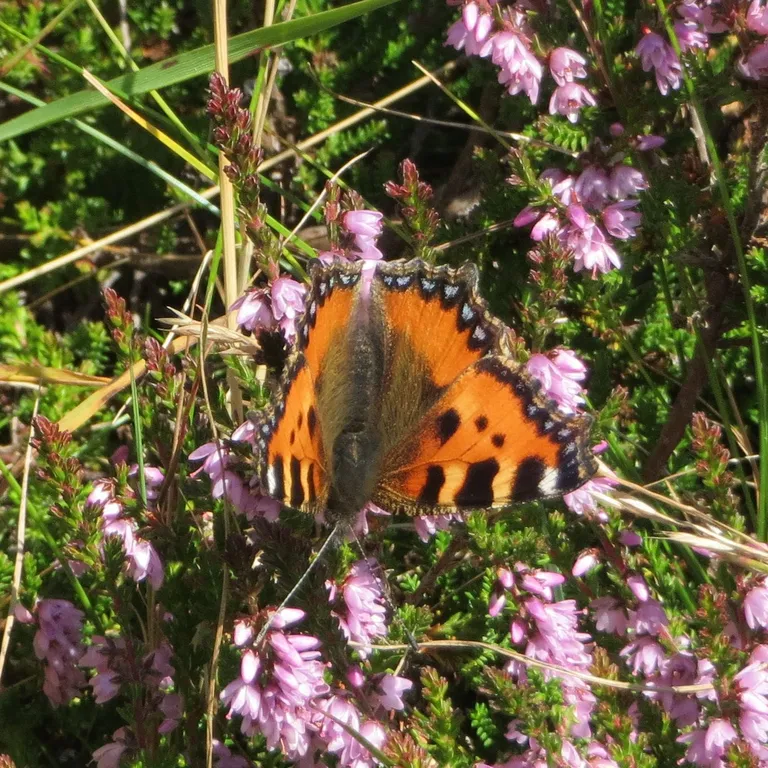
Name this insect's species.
Aglais urticae
